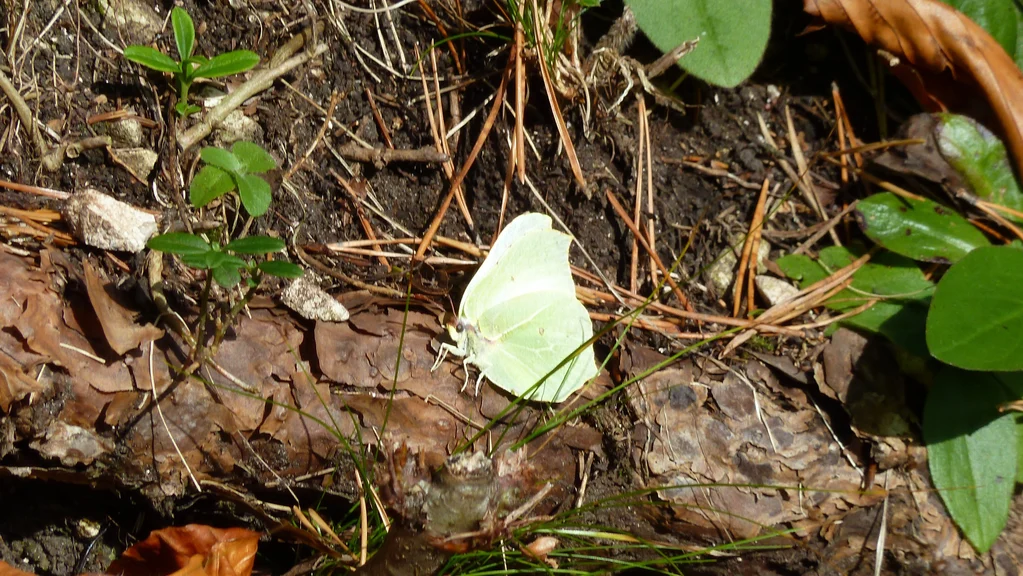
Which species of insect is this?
Gonepteryx rhamni
